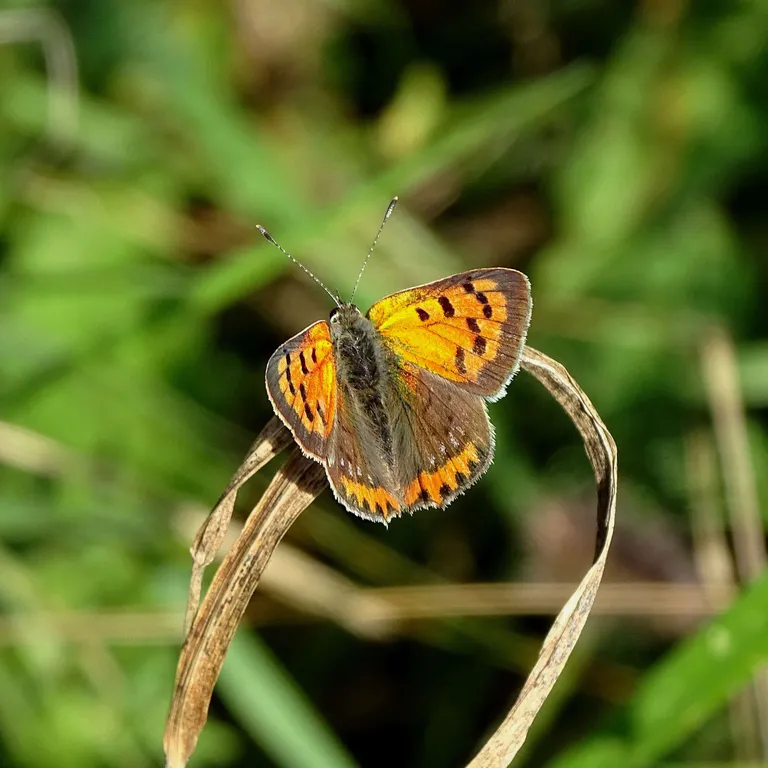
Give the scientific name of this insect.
Lycaena phlaeas
